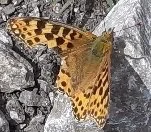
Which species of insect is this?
Issoria lathonia
